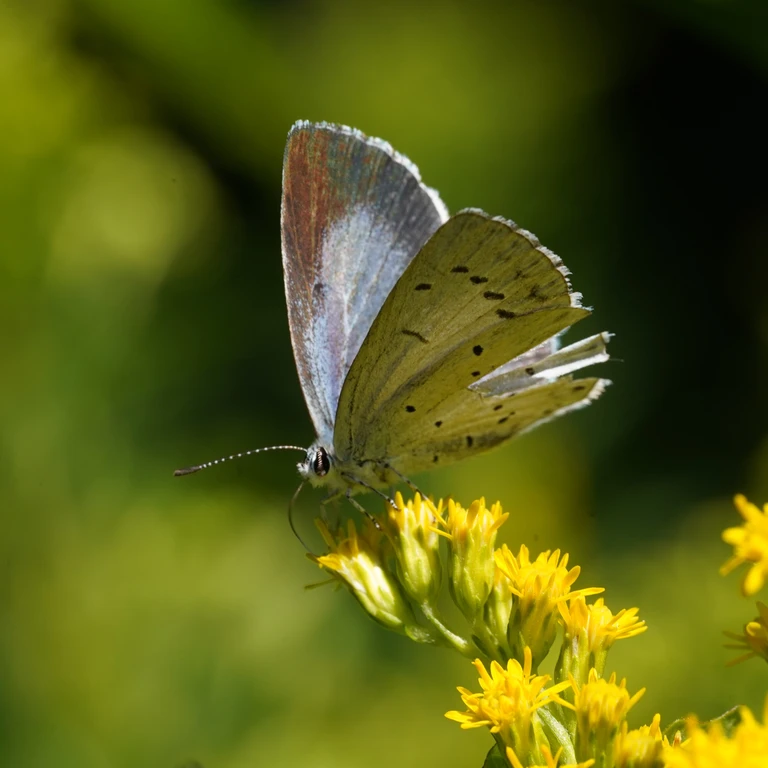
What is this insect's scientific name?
Celastrina argiolus
